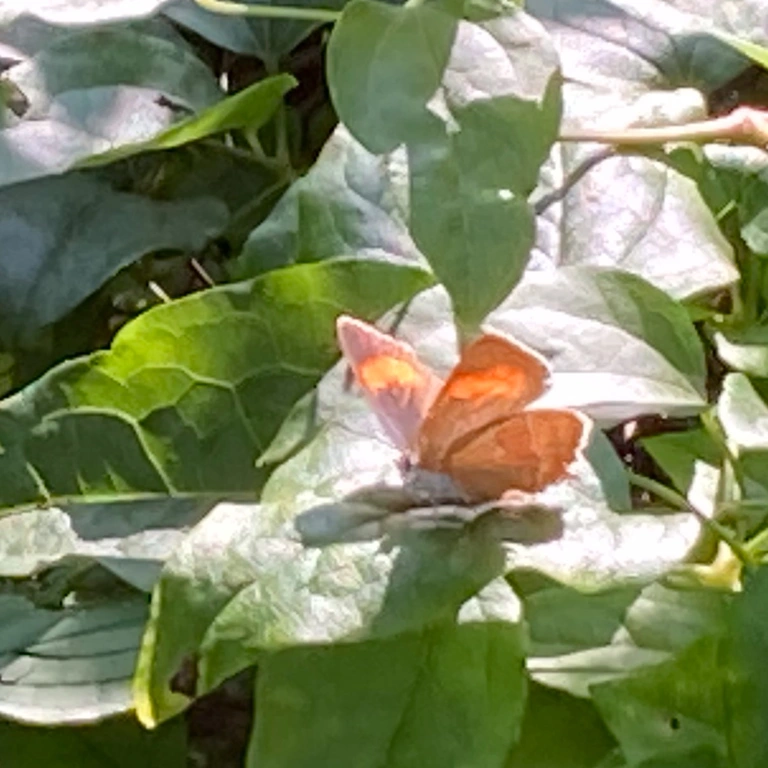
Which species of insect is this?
Thecla betulae
